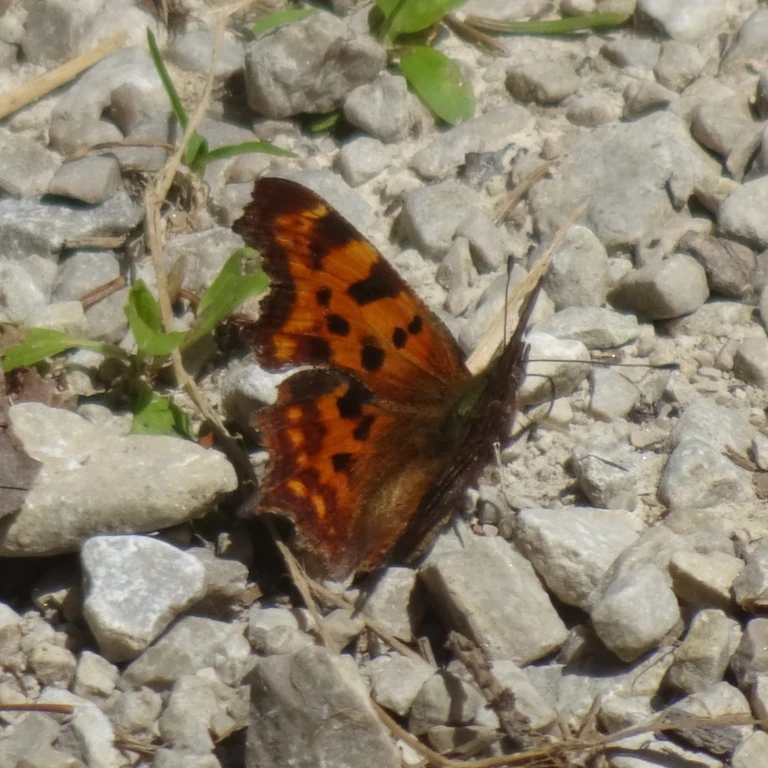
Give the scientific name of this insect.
Polygonia c-album
